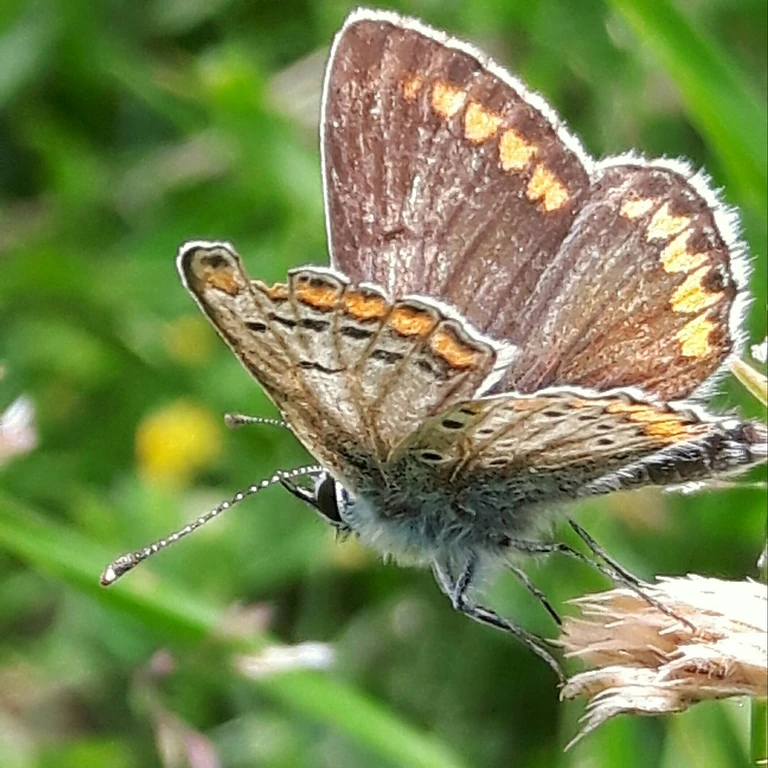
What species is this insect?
Aricia agestis/artaxerxes
